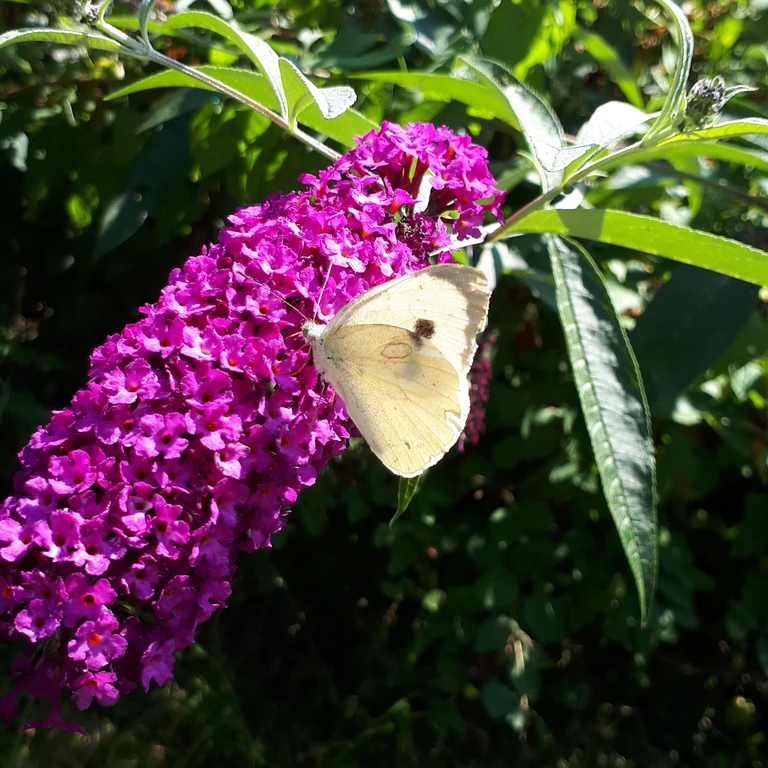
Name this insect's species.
Pieris brassicae
